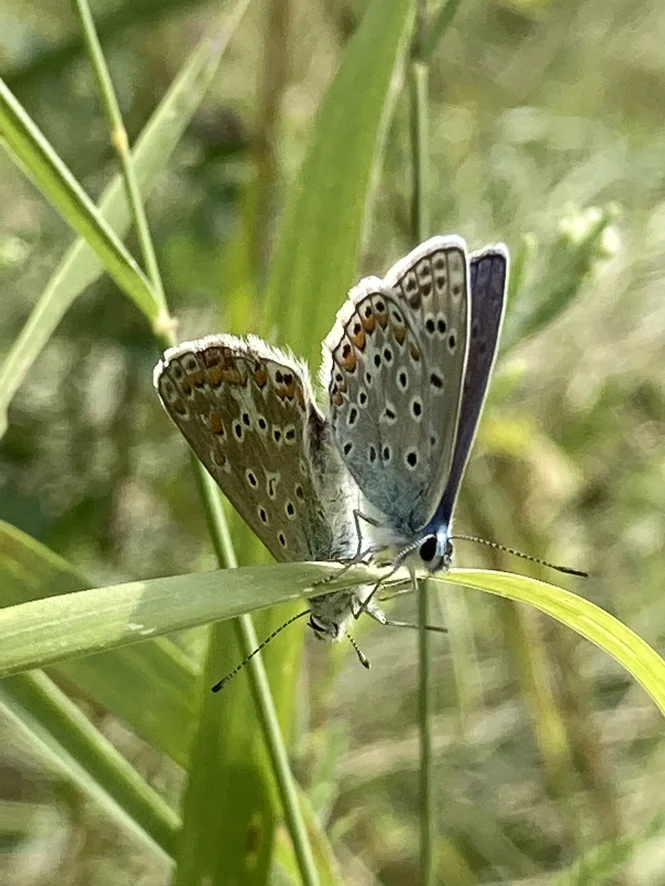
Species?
Polyommatus icarus
